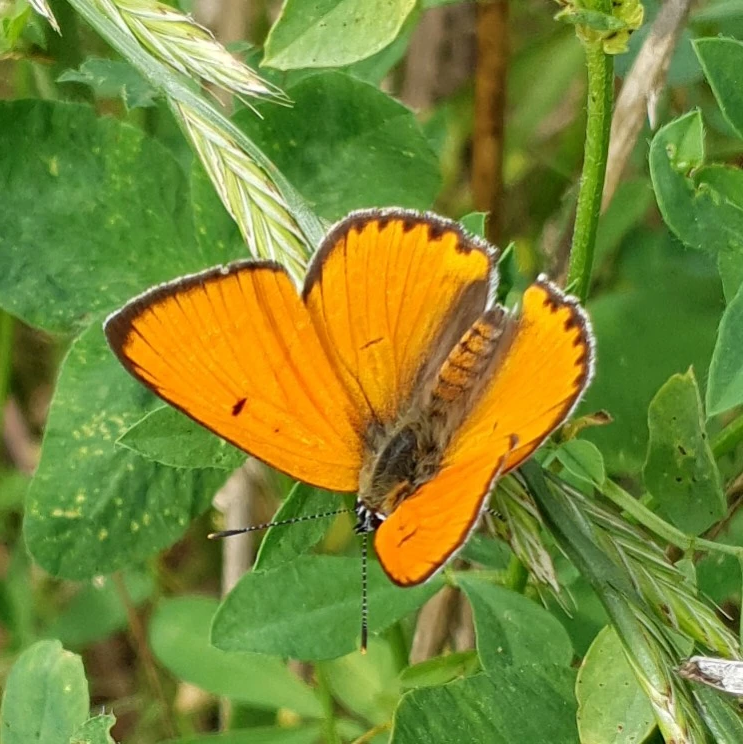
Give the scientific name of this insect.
Lycaena dispar
